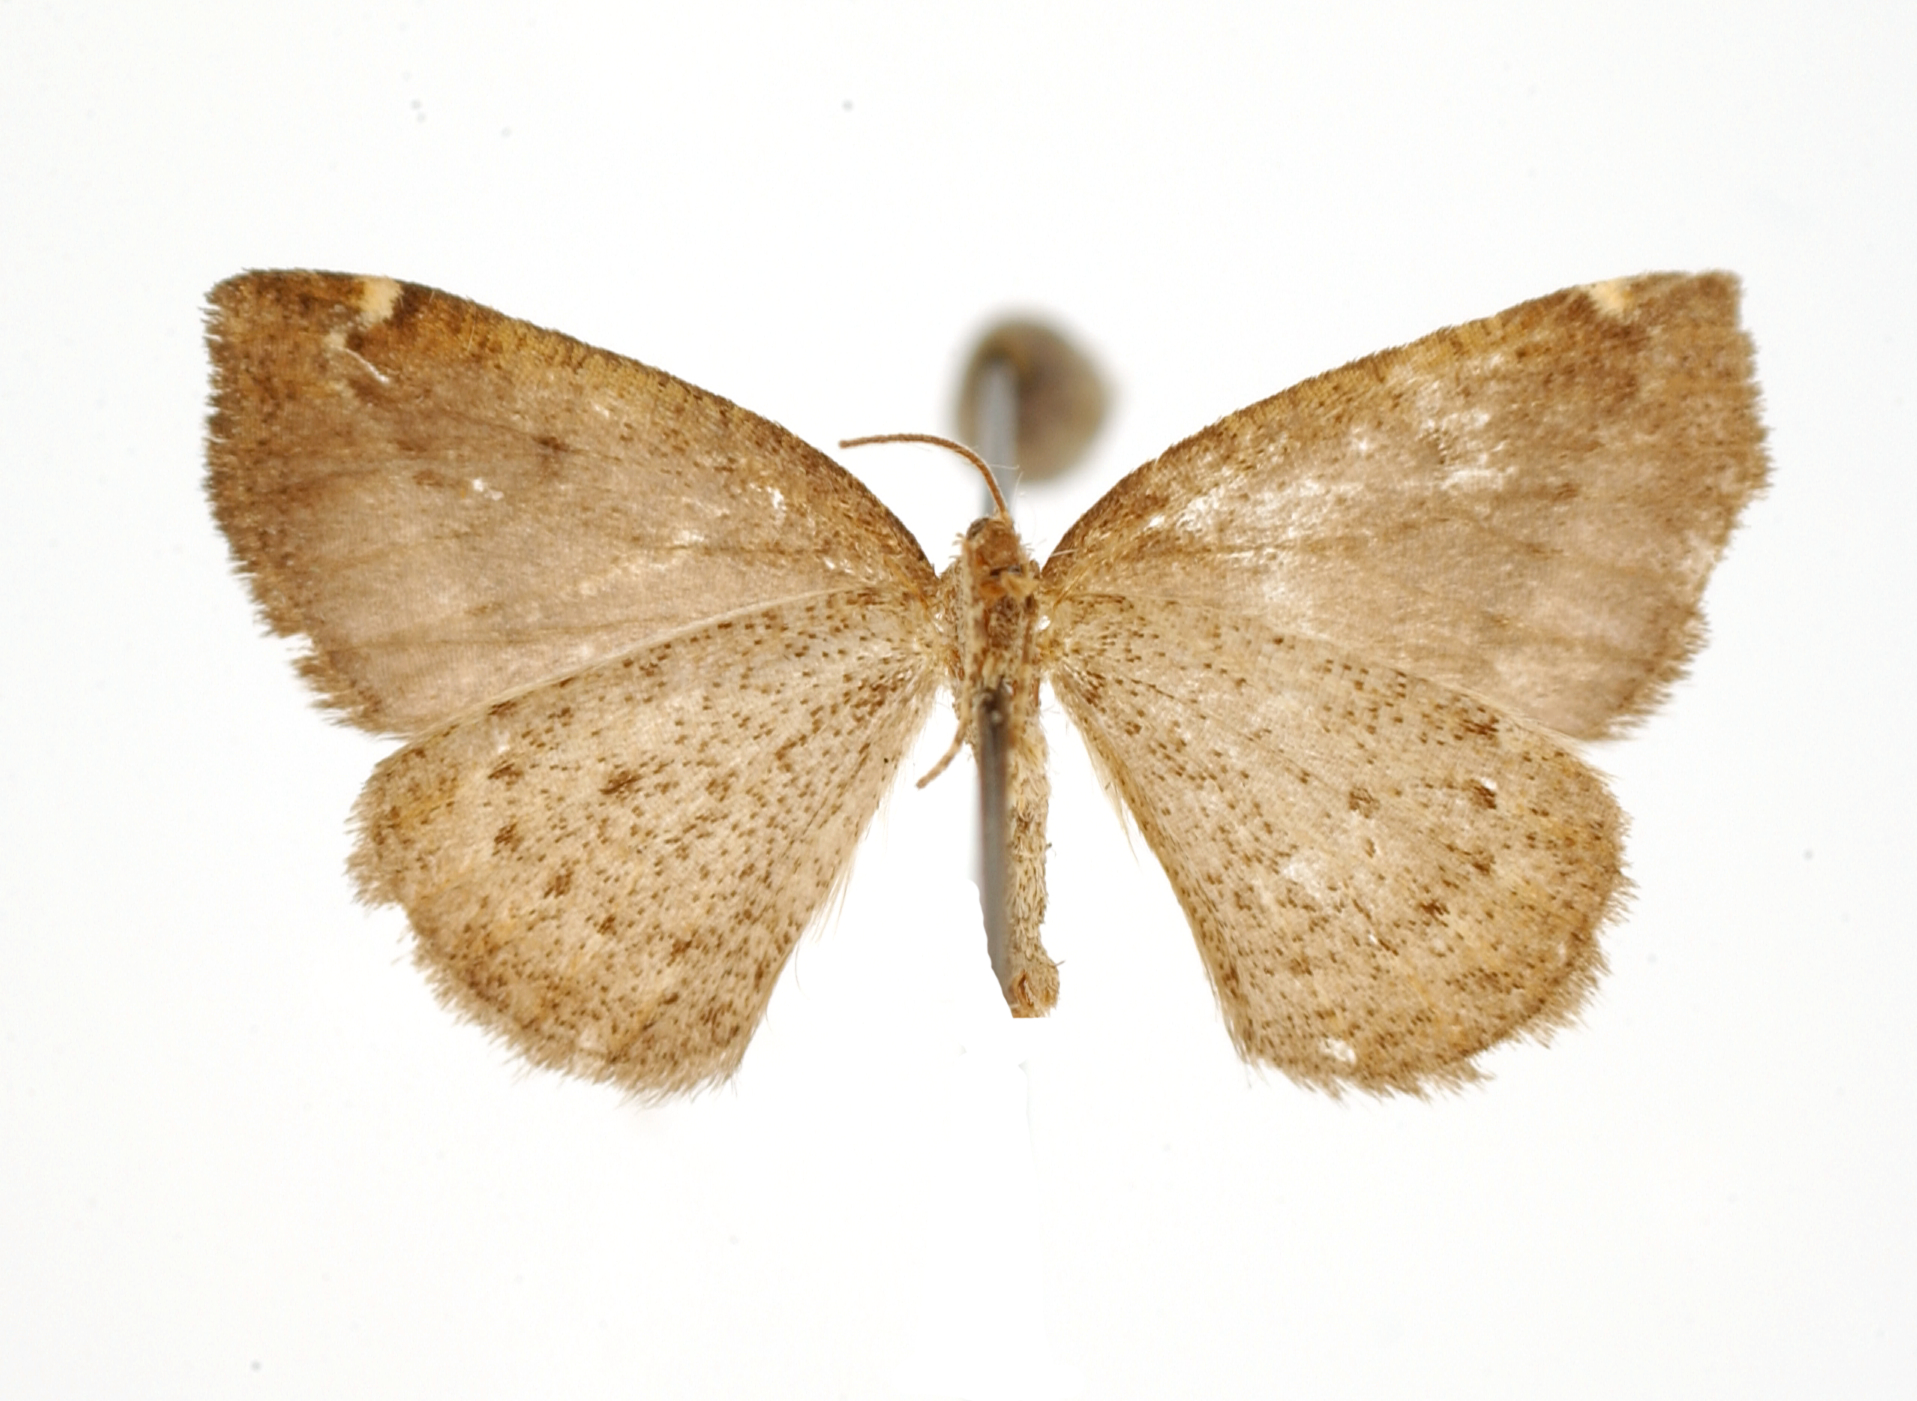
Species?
Microxydia warreni
